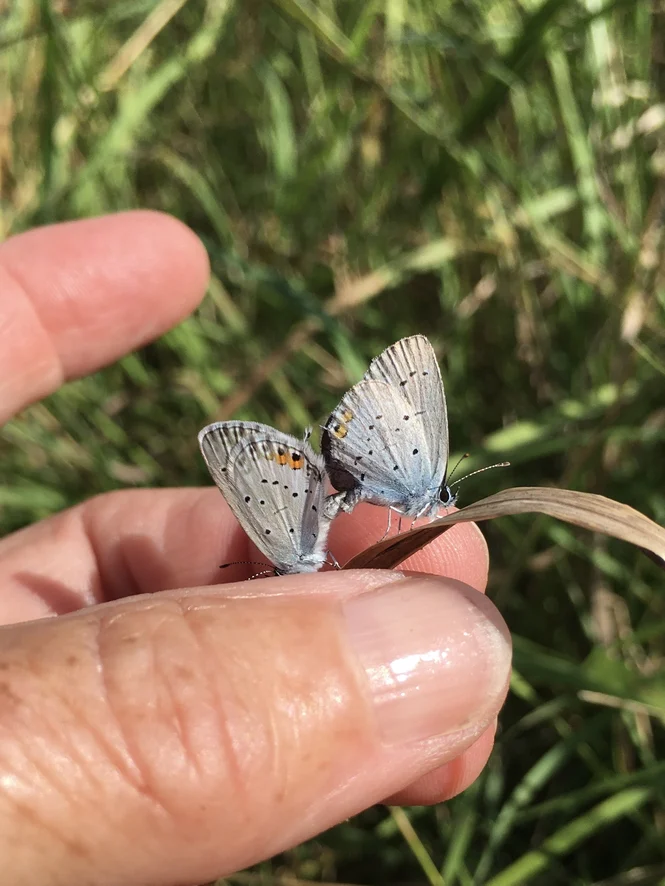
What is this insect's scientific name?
Cupido argiades (also Elkalyce argiades)
